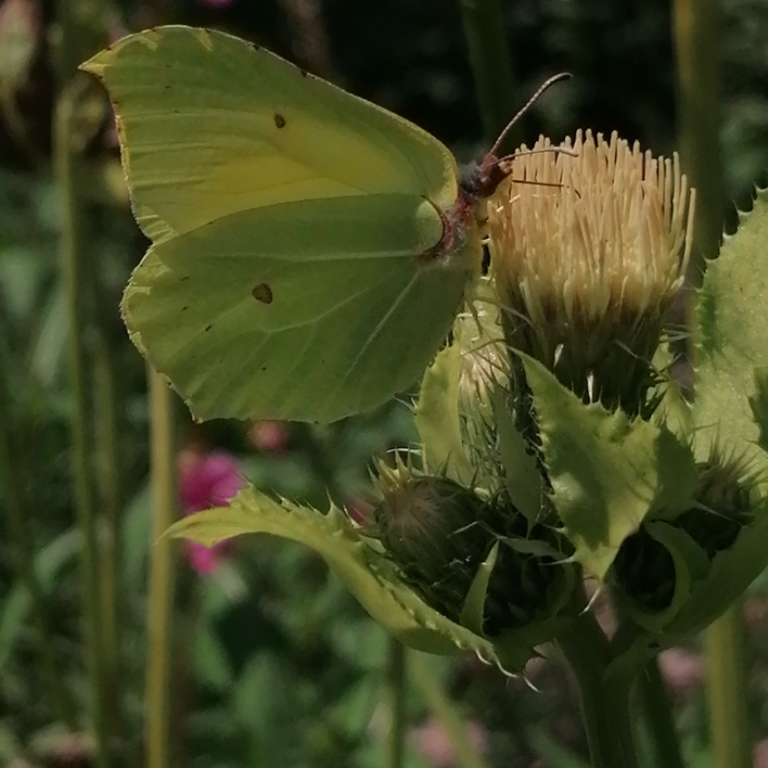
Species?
Gonepteryx rhamni
